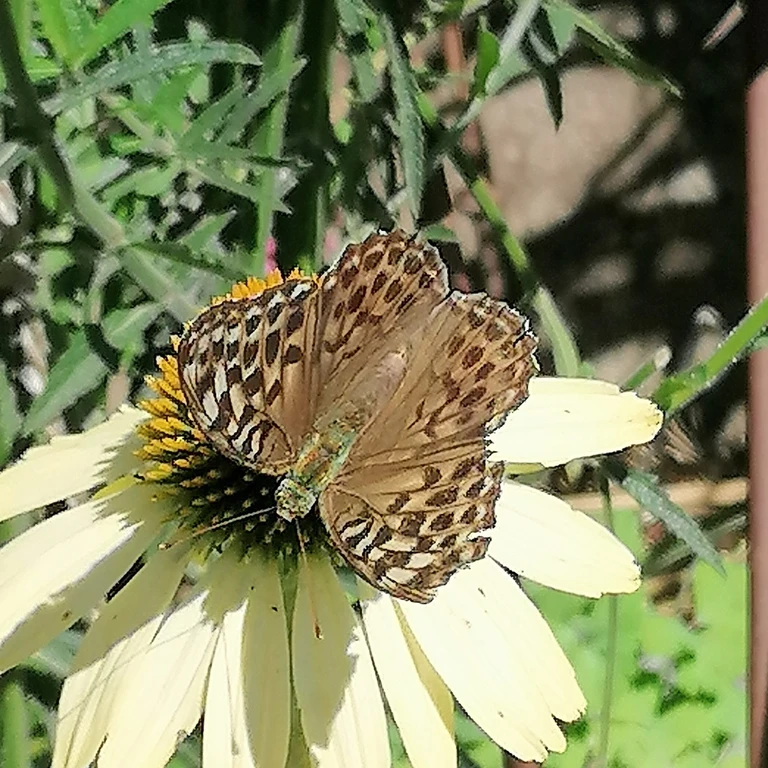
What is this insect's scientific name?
Argynnis paphia
